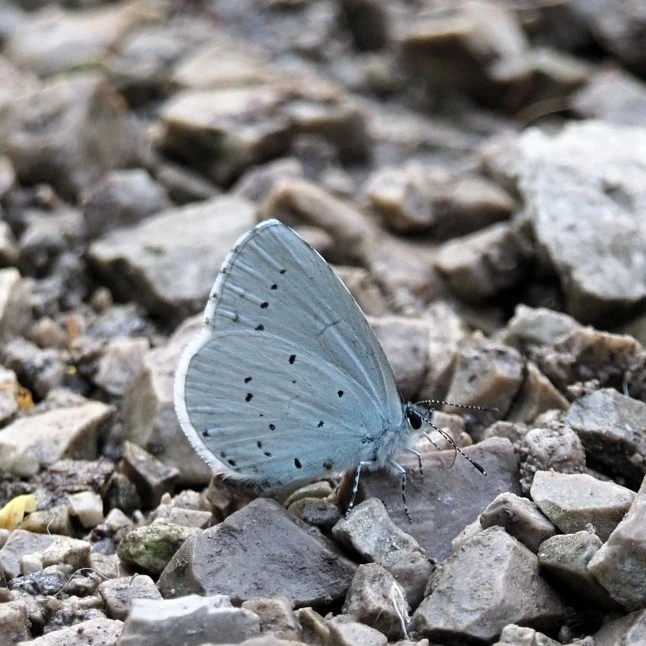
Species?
Celastrina argiolus
